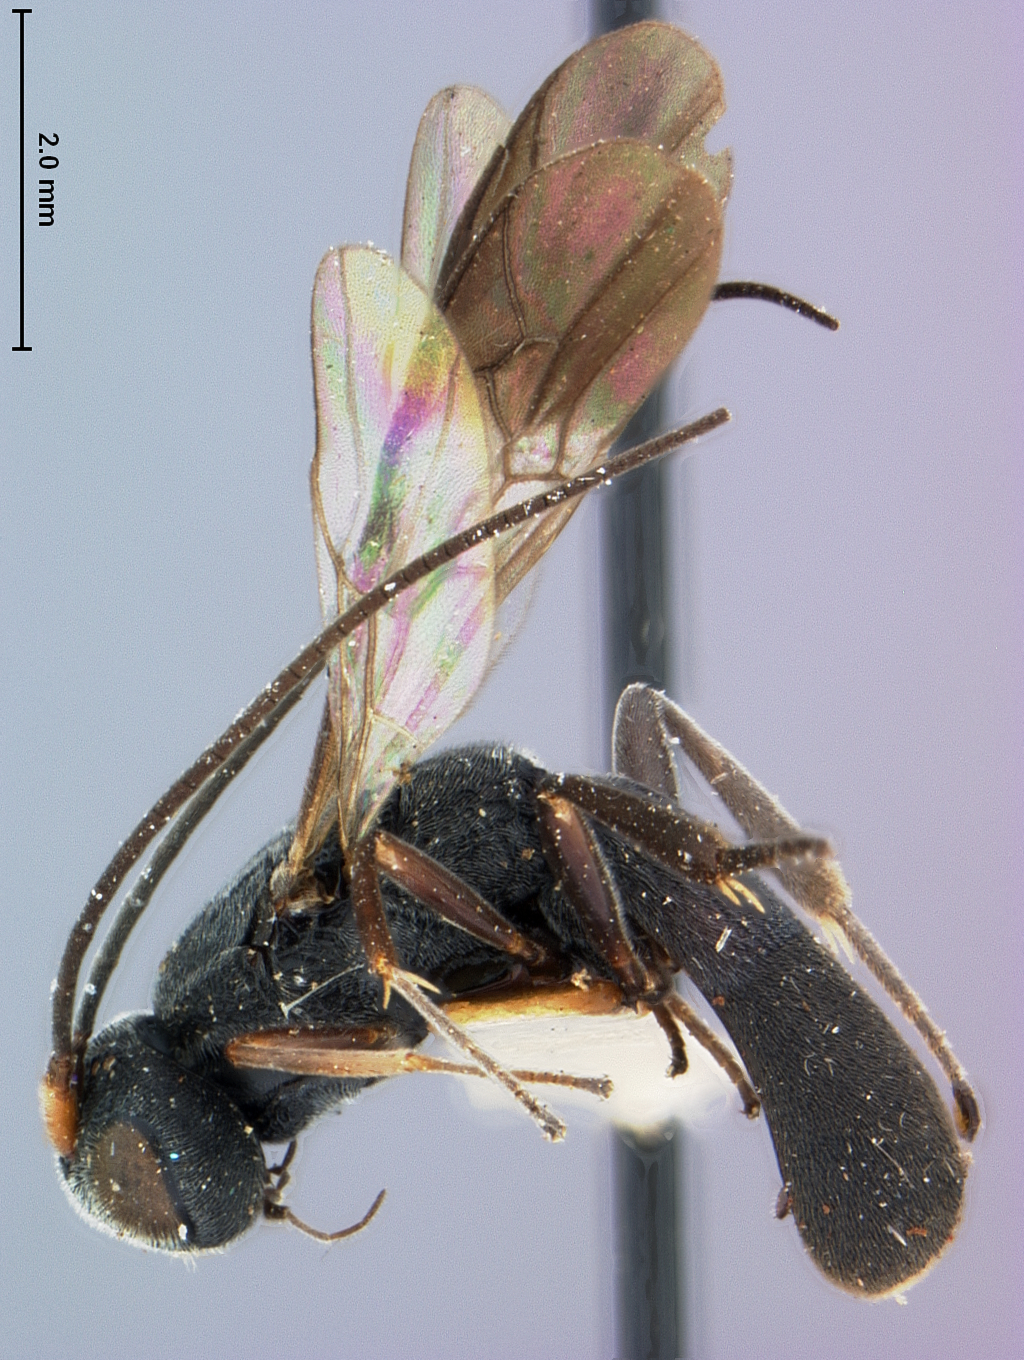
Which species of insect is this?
Cubochelonus tagalicus
